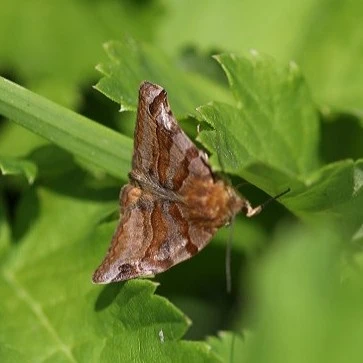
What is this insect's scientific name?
Euclidia glyphica
